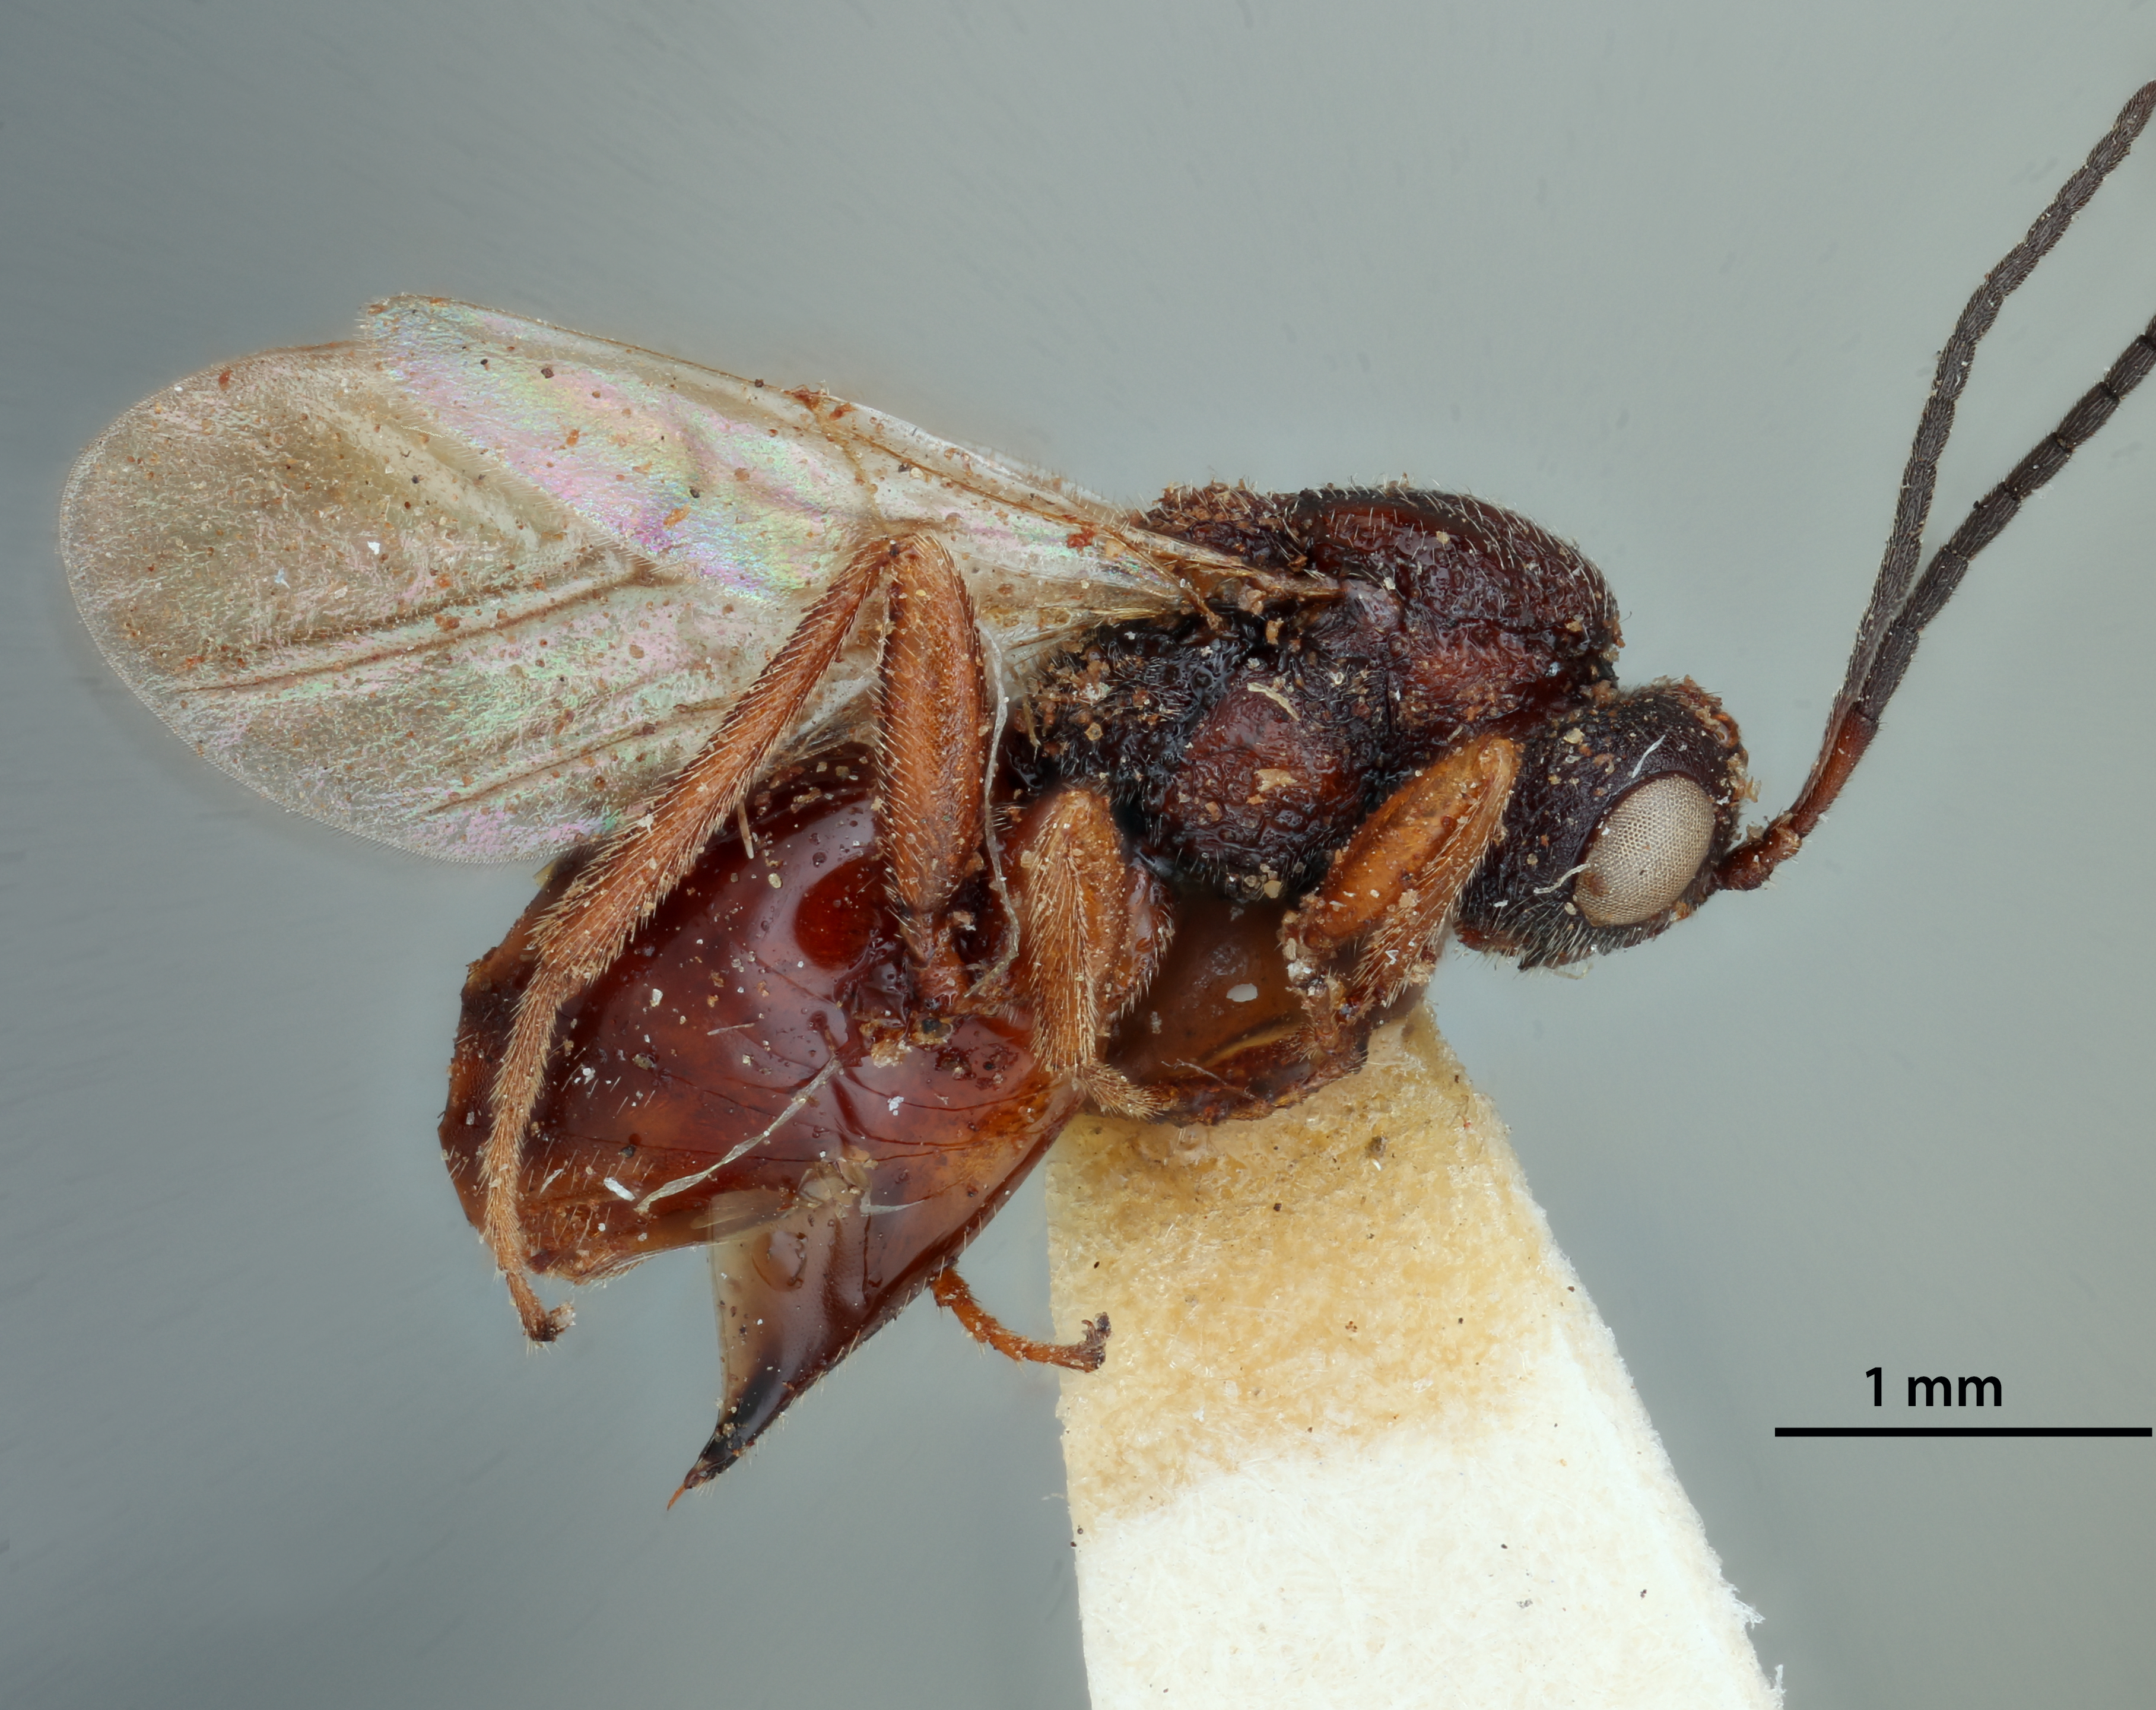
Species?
Diplolepis terrigena
